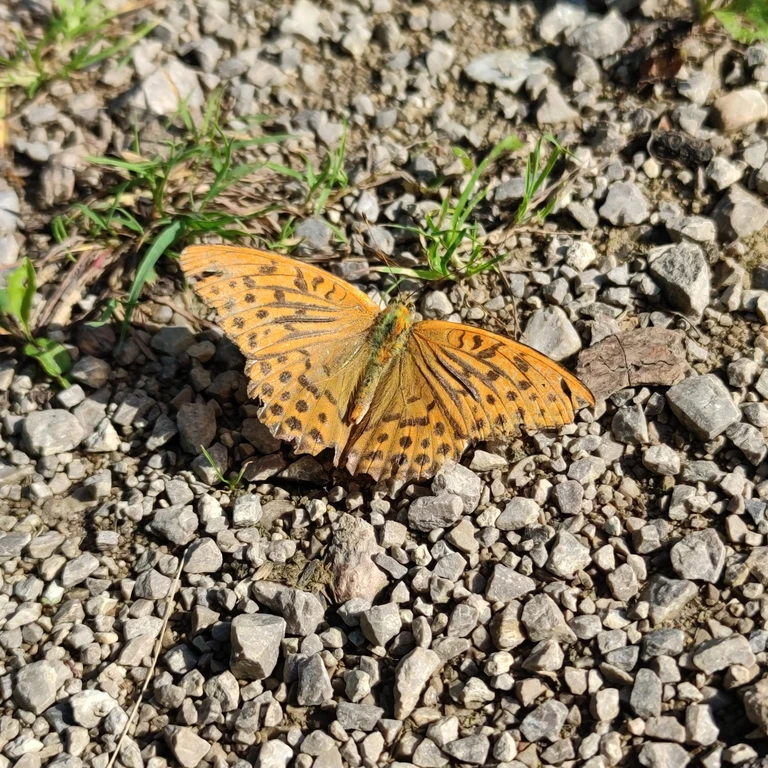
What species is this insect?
Argynnis paphia
